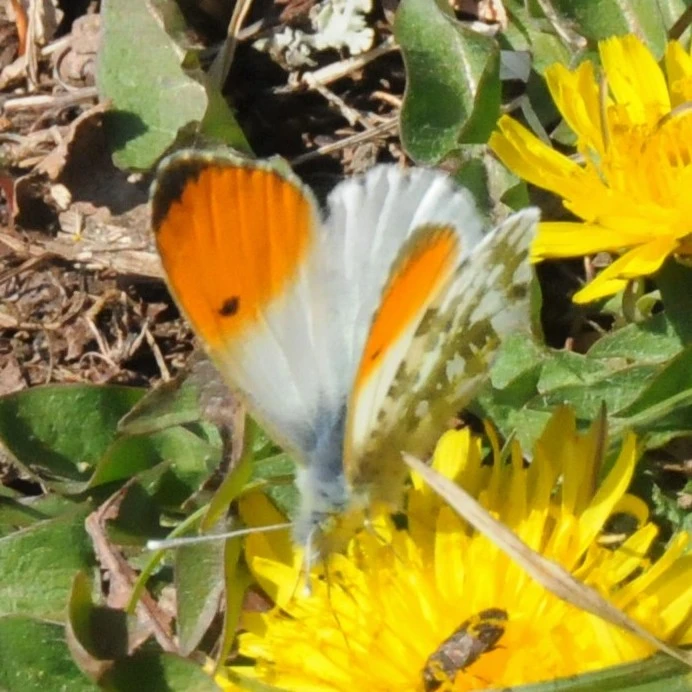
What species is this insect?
Anthocharis cardamines
